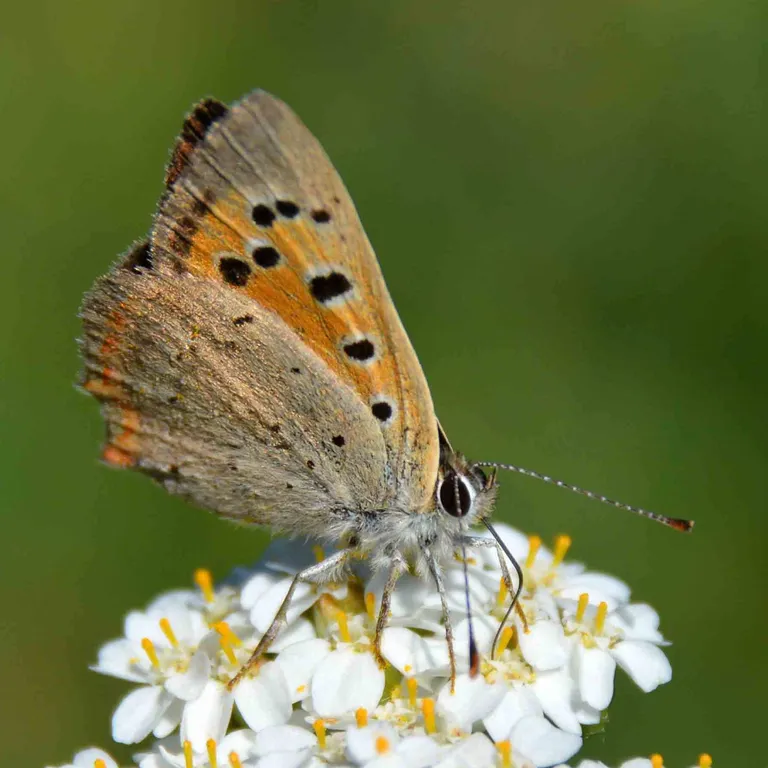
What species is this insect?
Lycaena phlaeas
